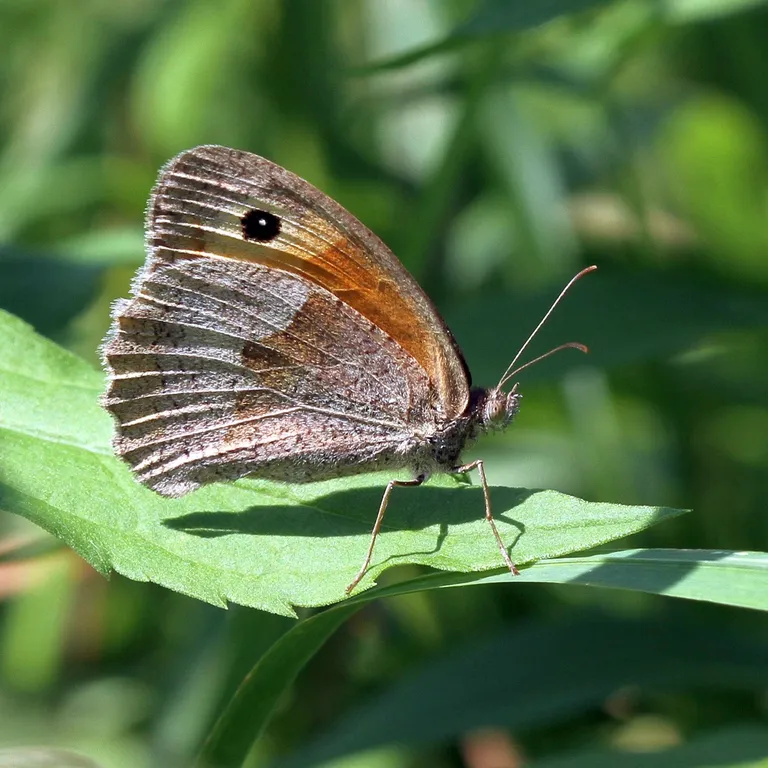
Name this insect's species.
Maniola jurtina
